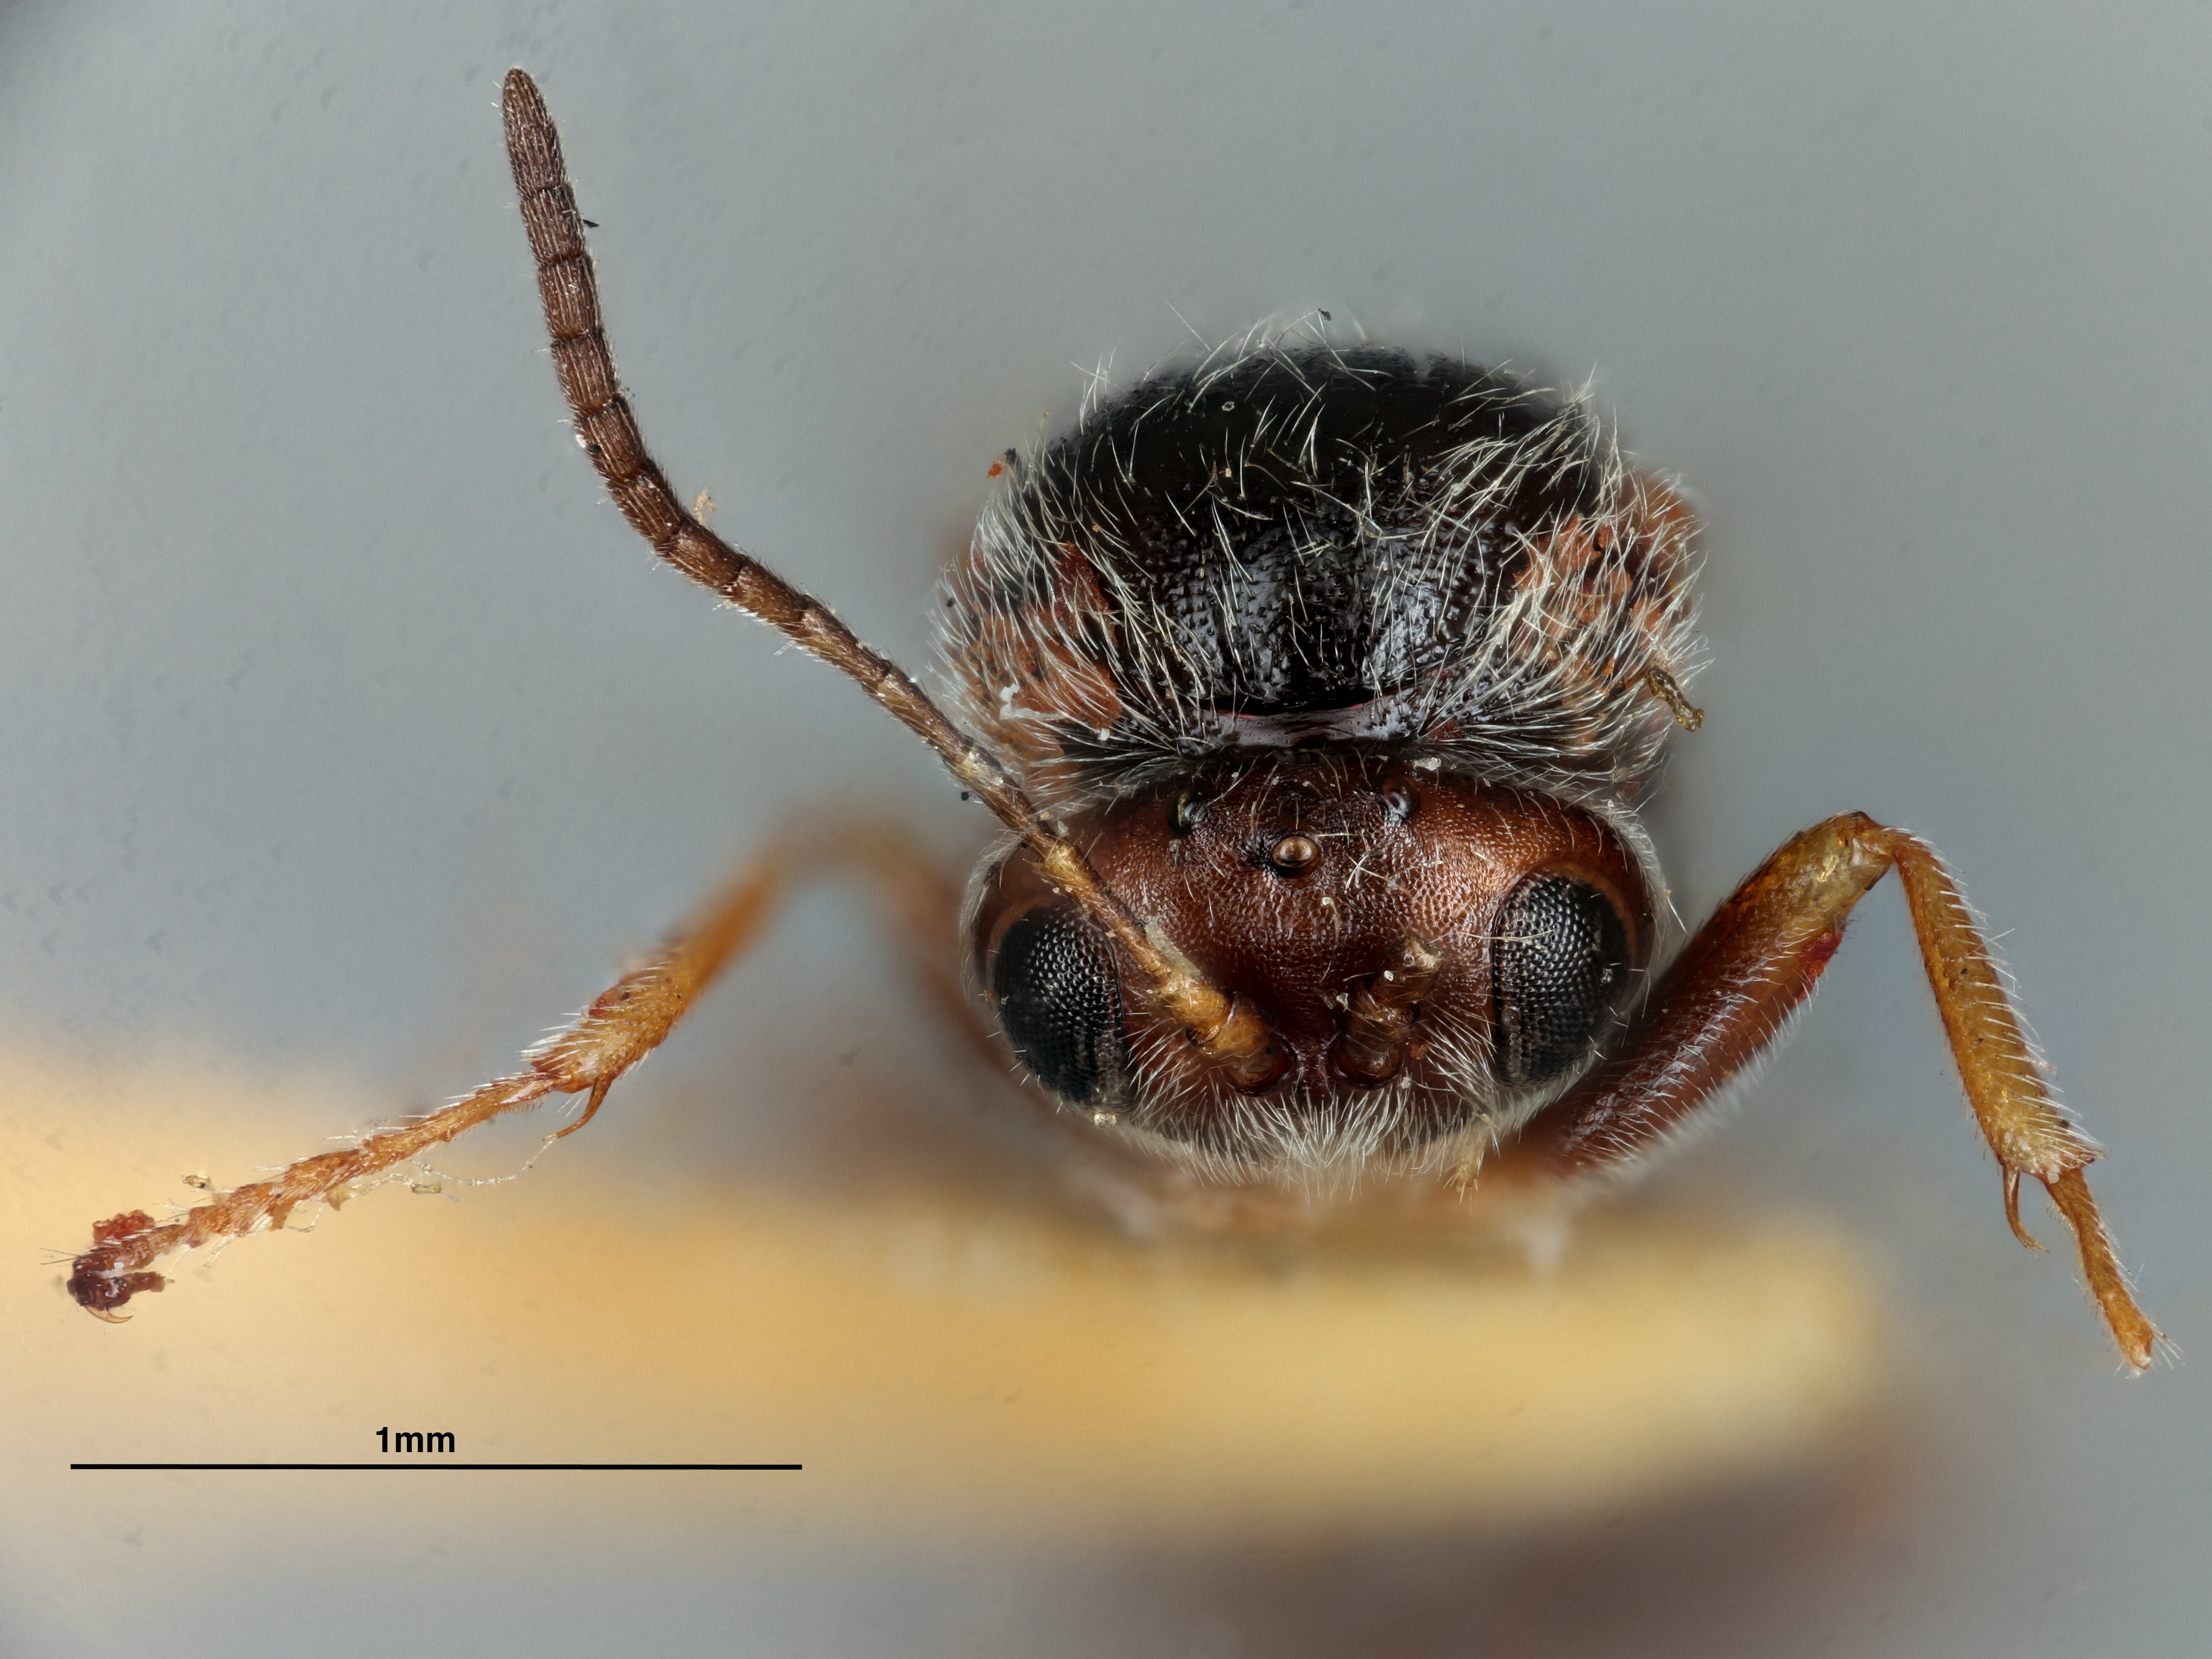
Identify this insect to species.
Andricus lustrans
